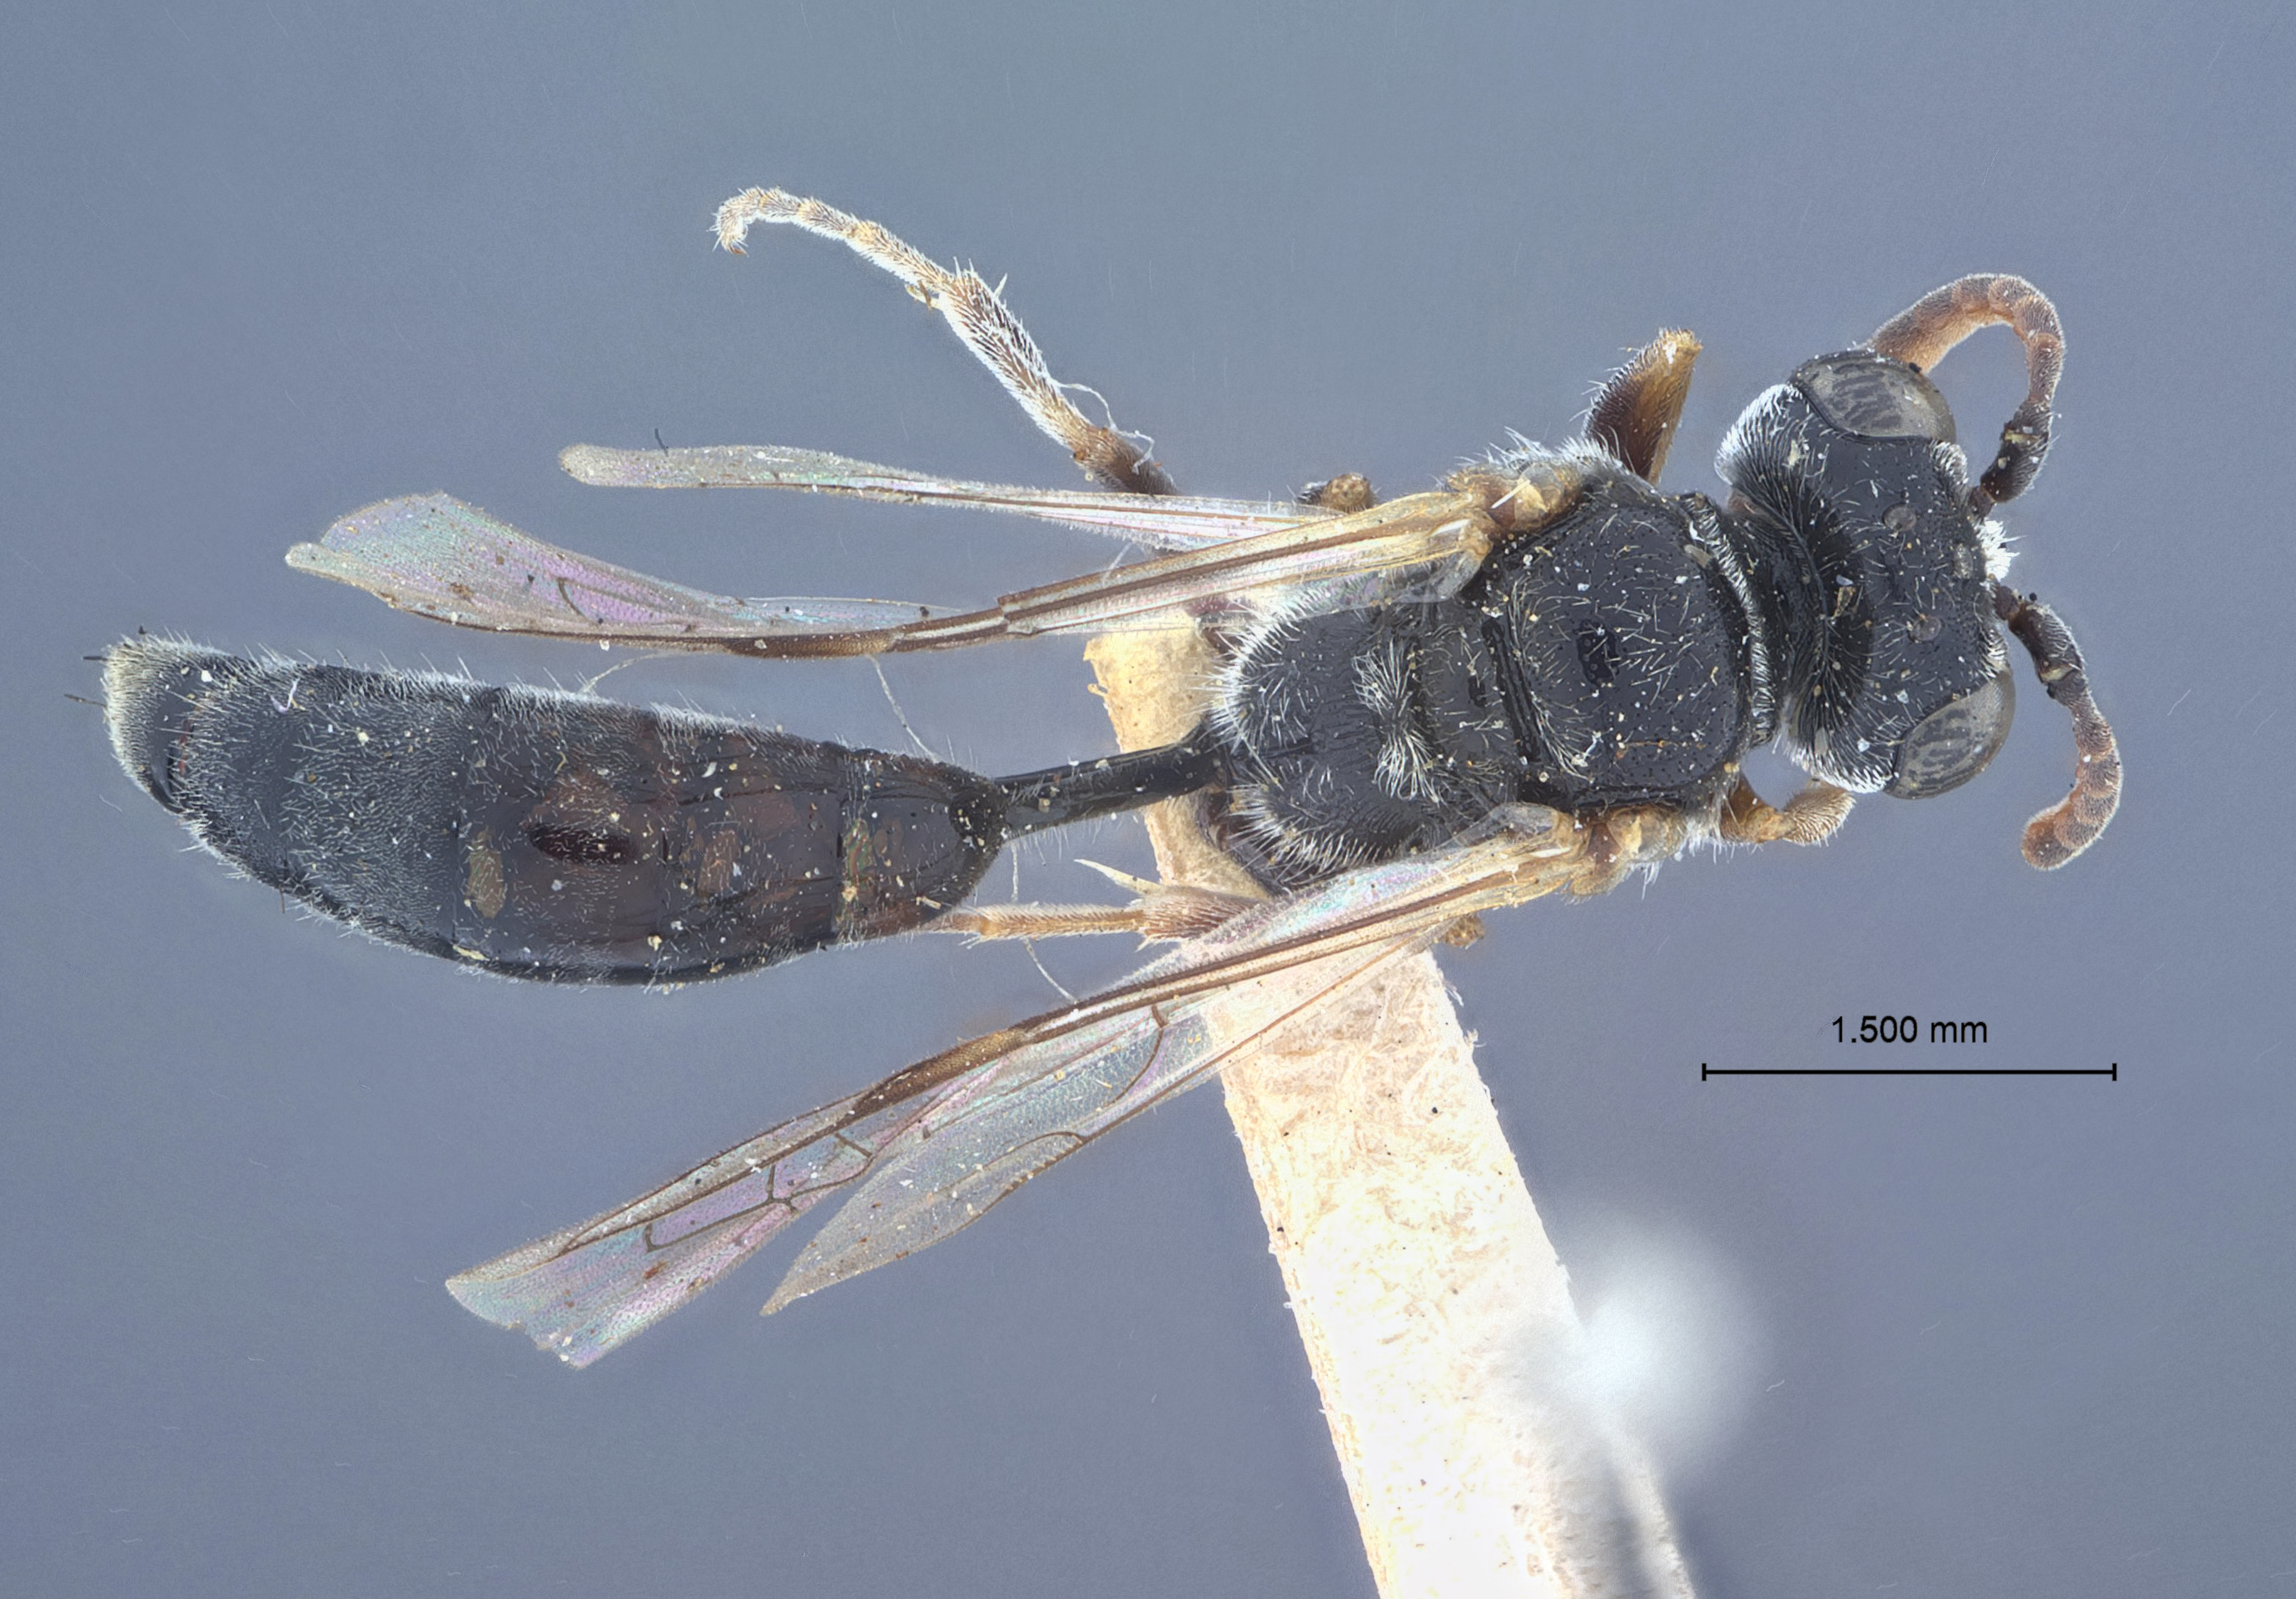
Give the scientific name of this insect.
Psen cressoni
